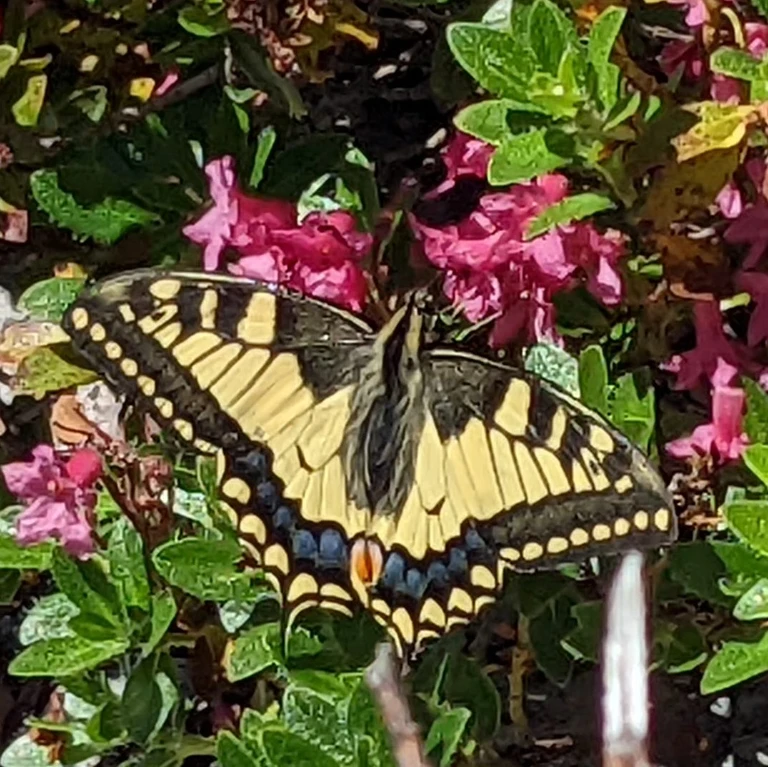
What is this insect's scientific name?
Papilio machaon
